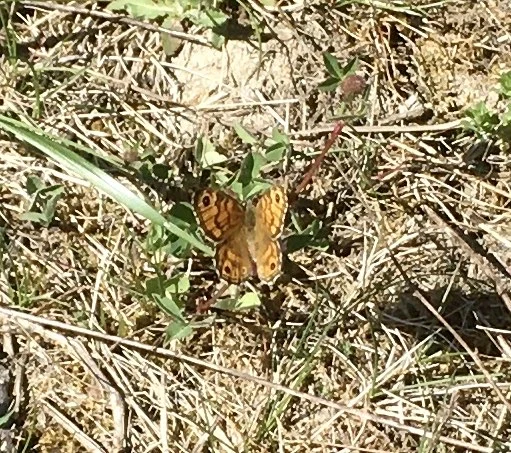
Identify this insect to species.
Lasiommata megera (also Pararge megera)
